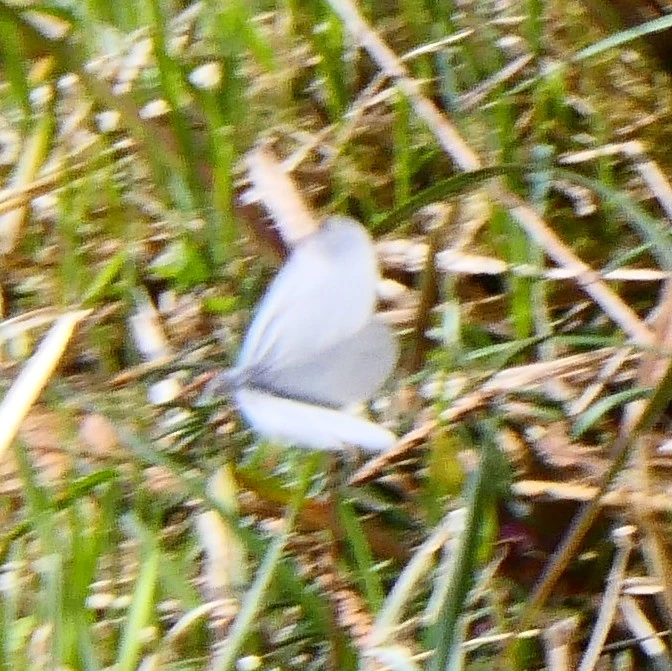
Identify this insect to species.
Leptidea sinapis/juvernica
